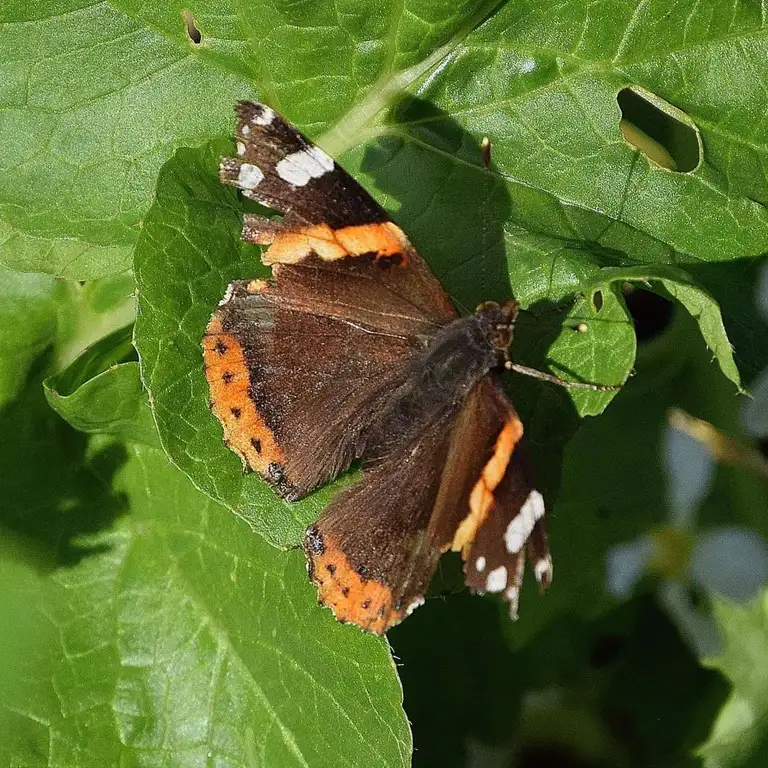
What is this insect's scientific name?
Vanessa atalanta
